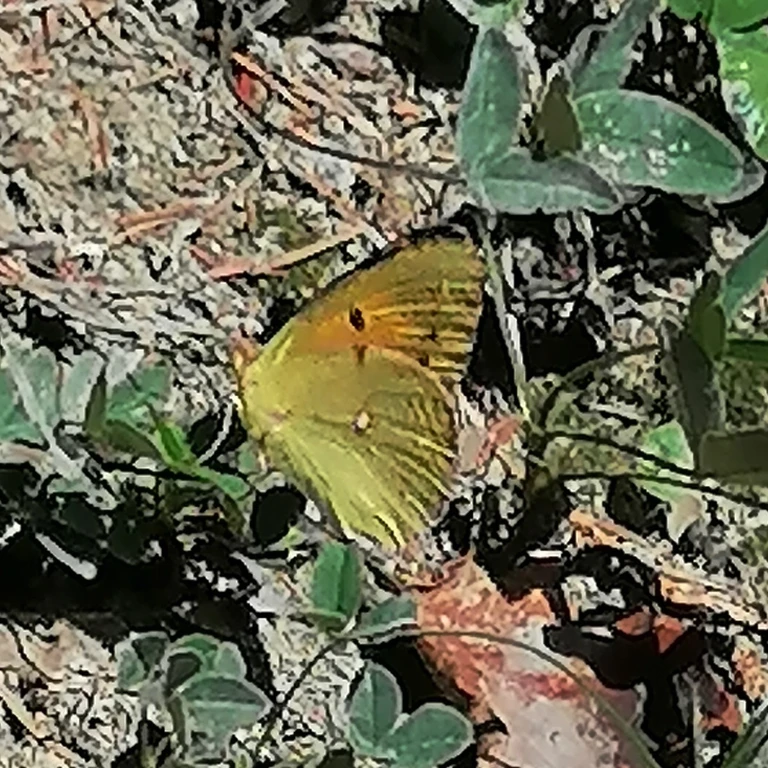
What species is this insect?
Colias croceus
